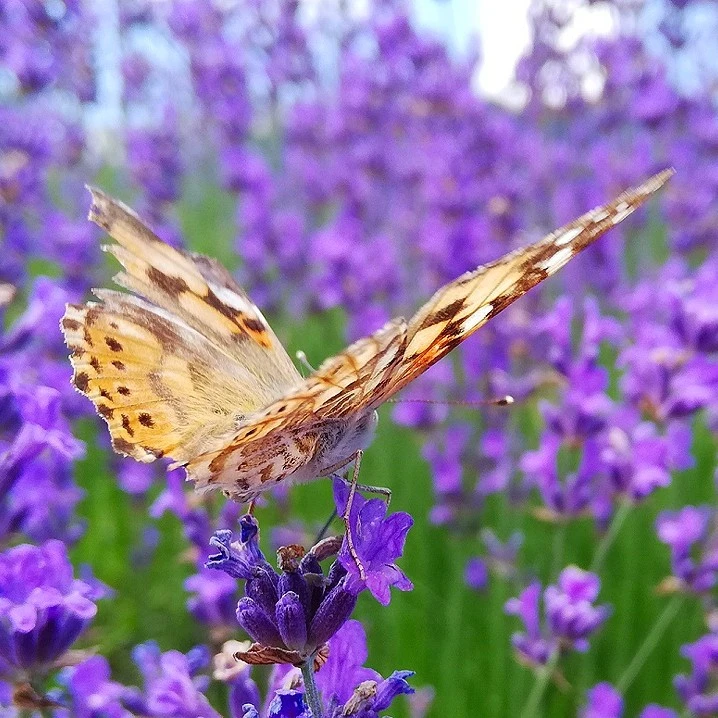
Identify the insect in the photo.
Vanessa cardui
